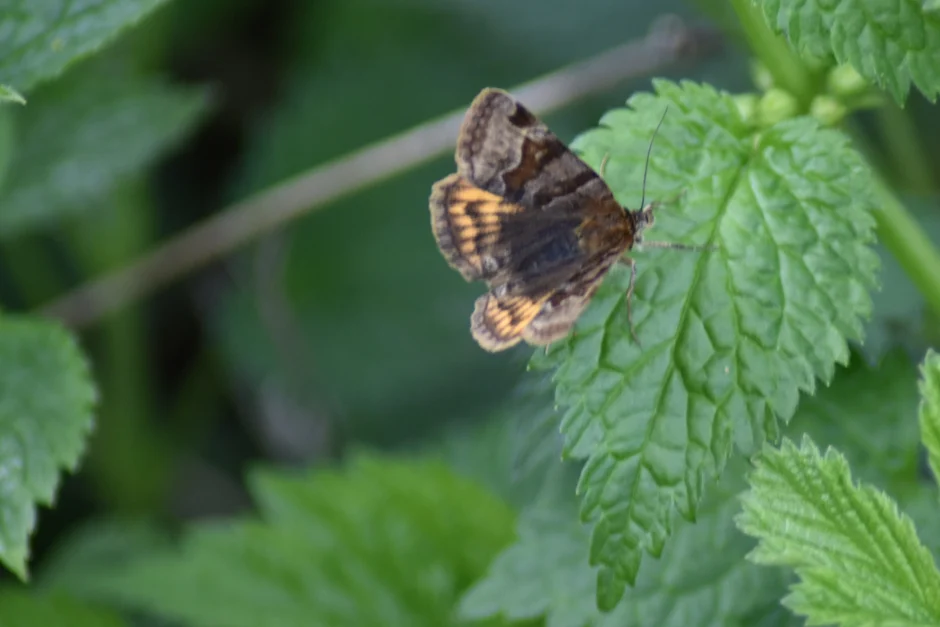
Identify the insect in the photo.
Euclidia glyphica
